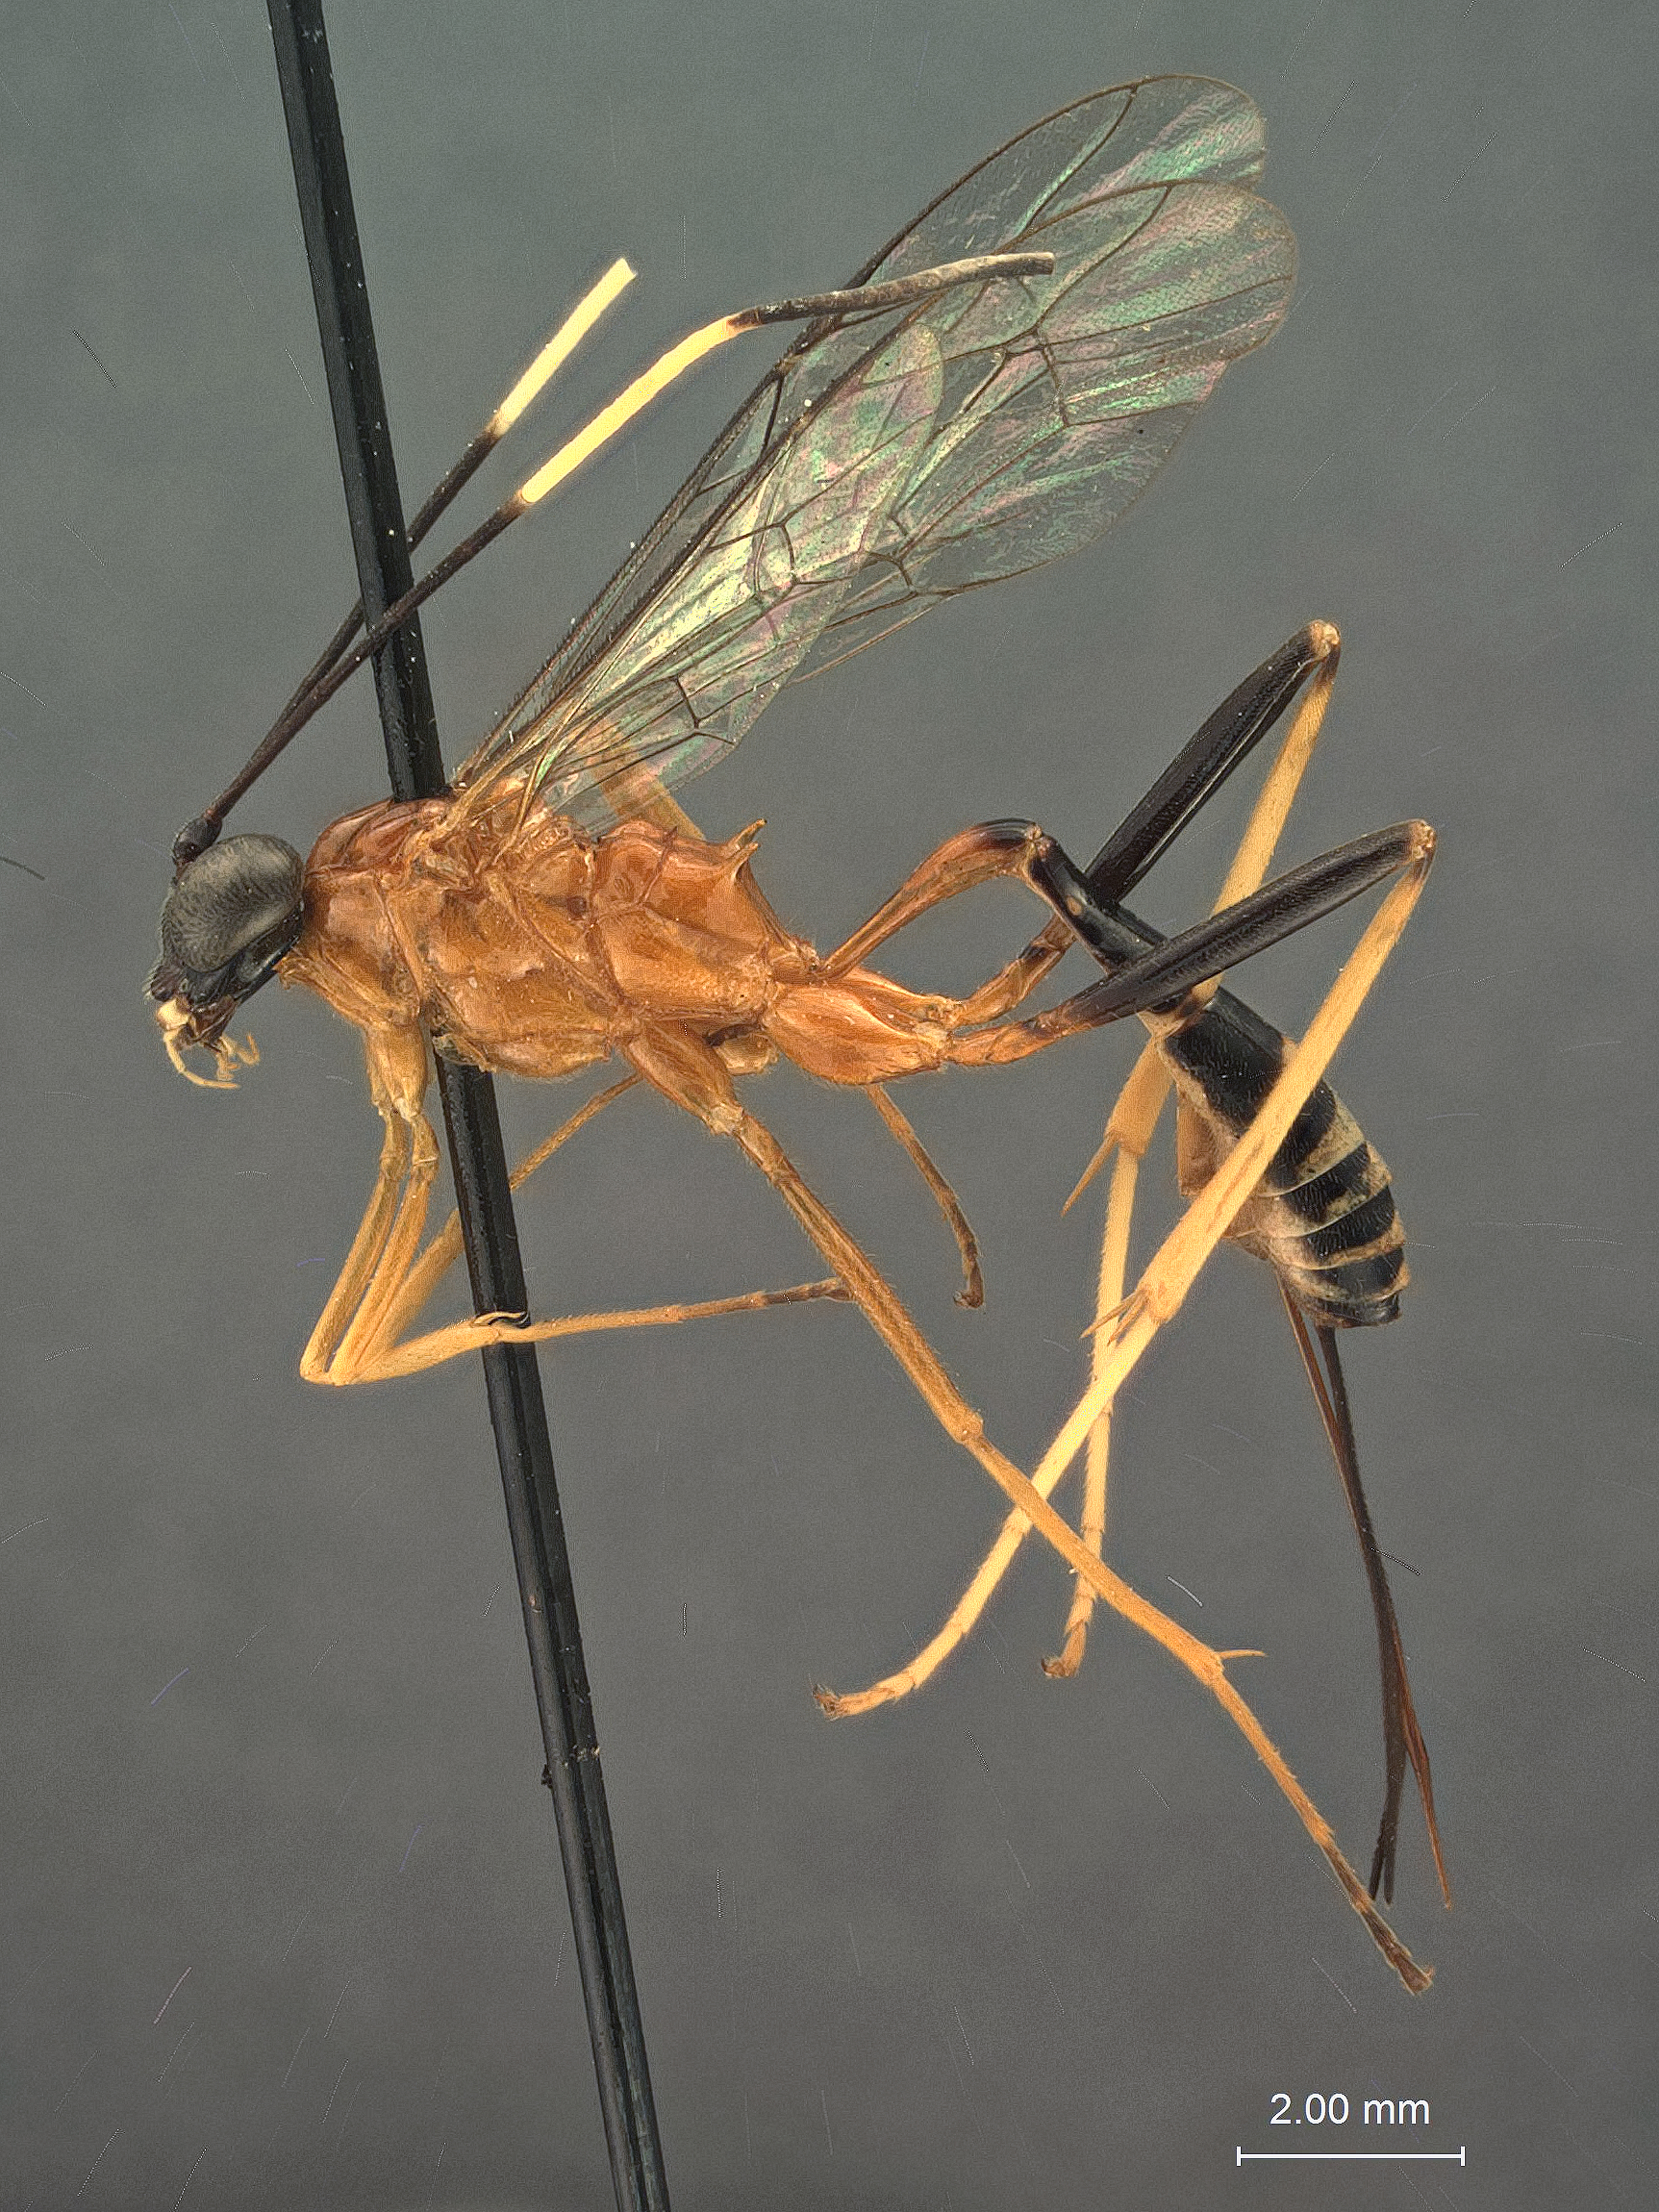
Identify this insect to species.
Polycyrtus nigriclypeatus
